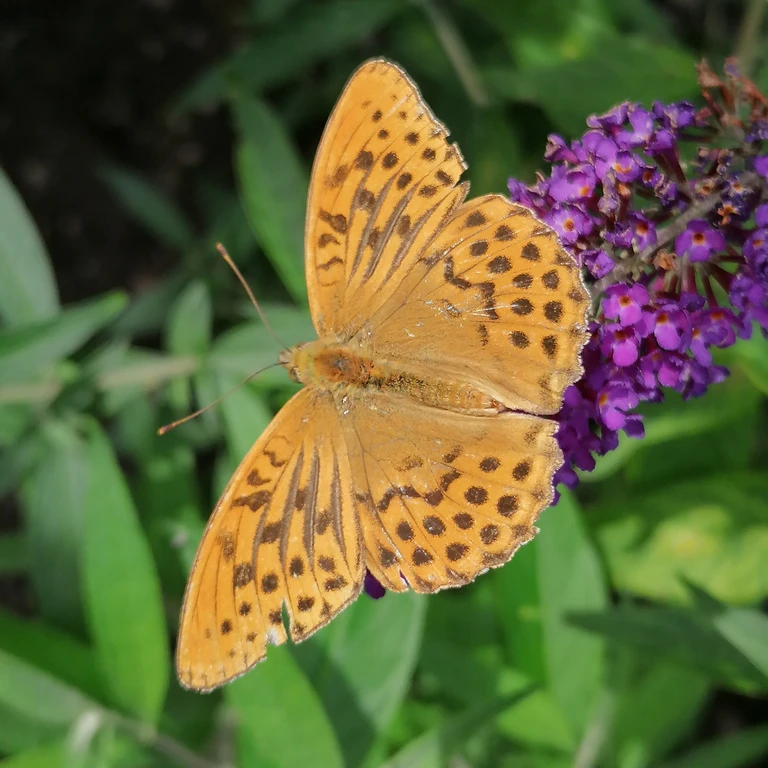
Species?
Argynnis paphia
